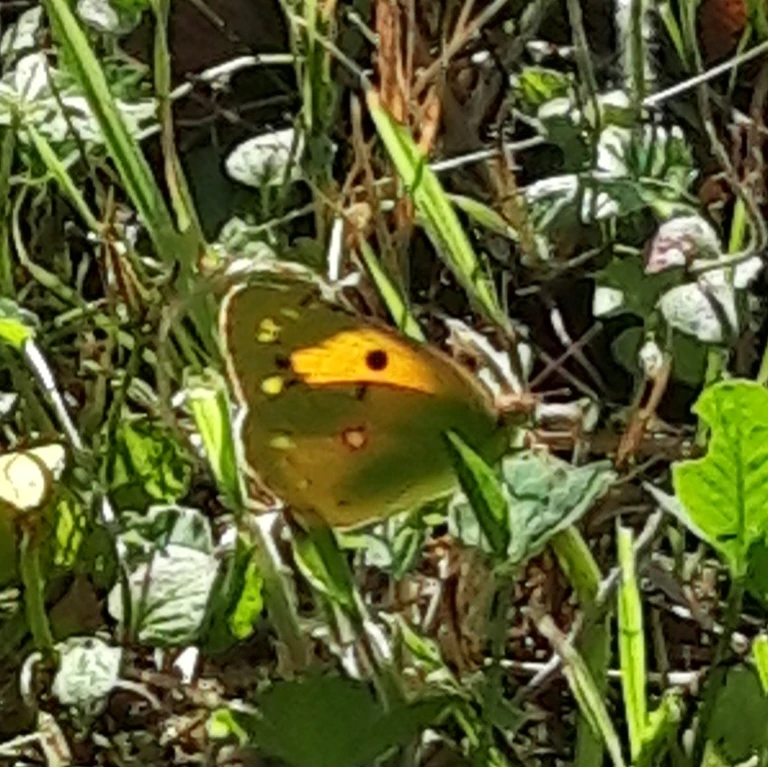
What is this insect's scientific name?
Colias croceus
